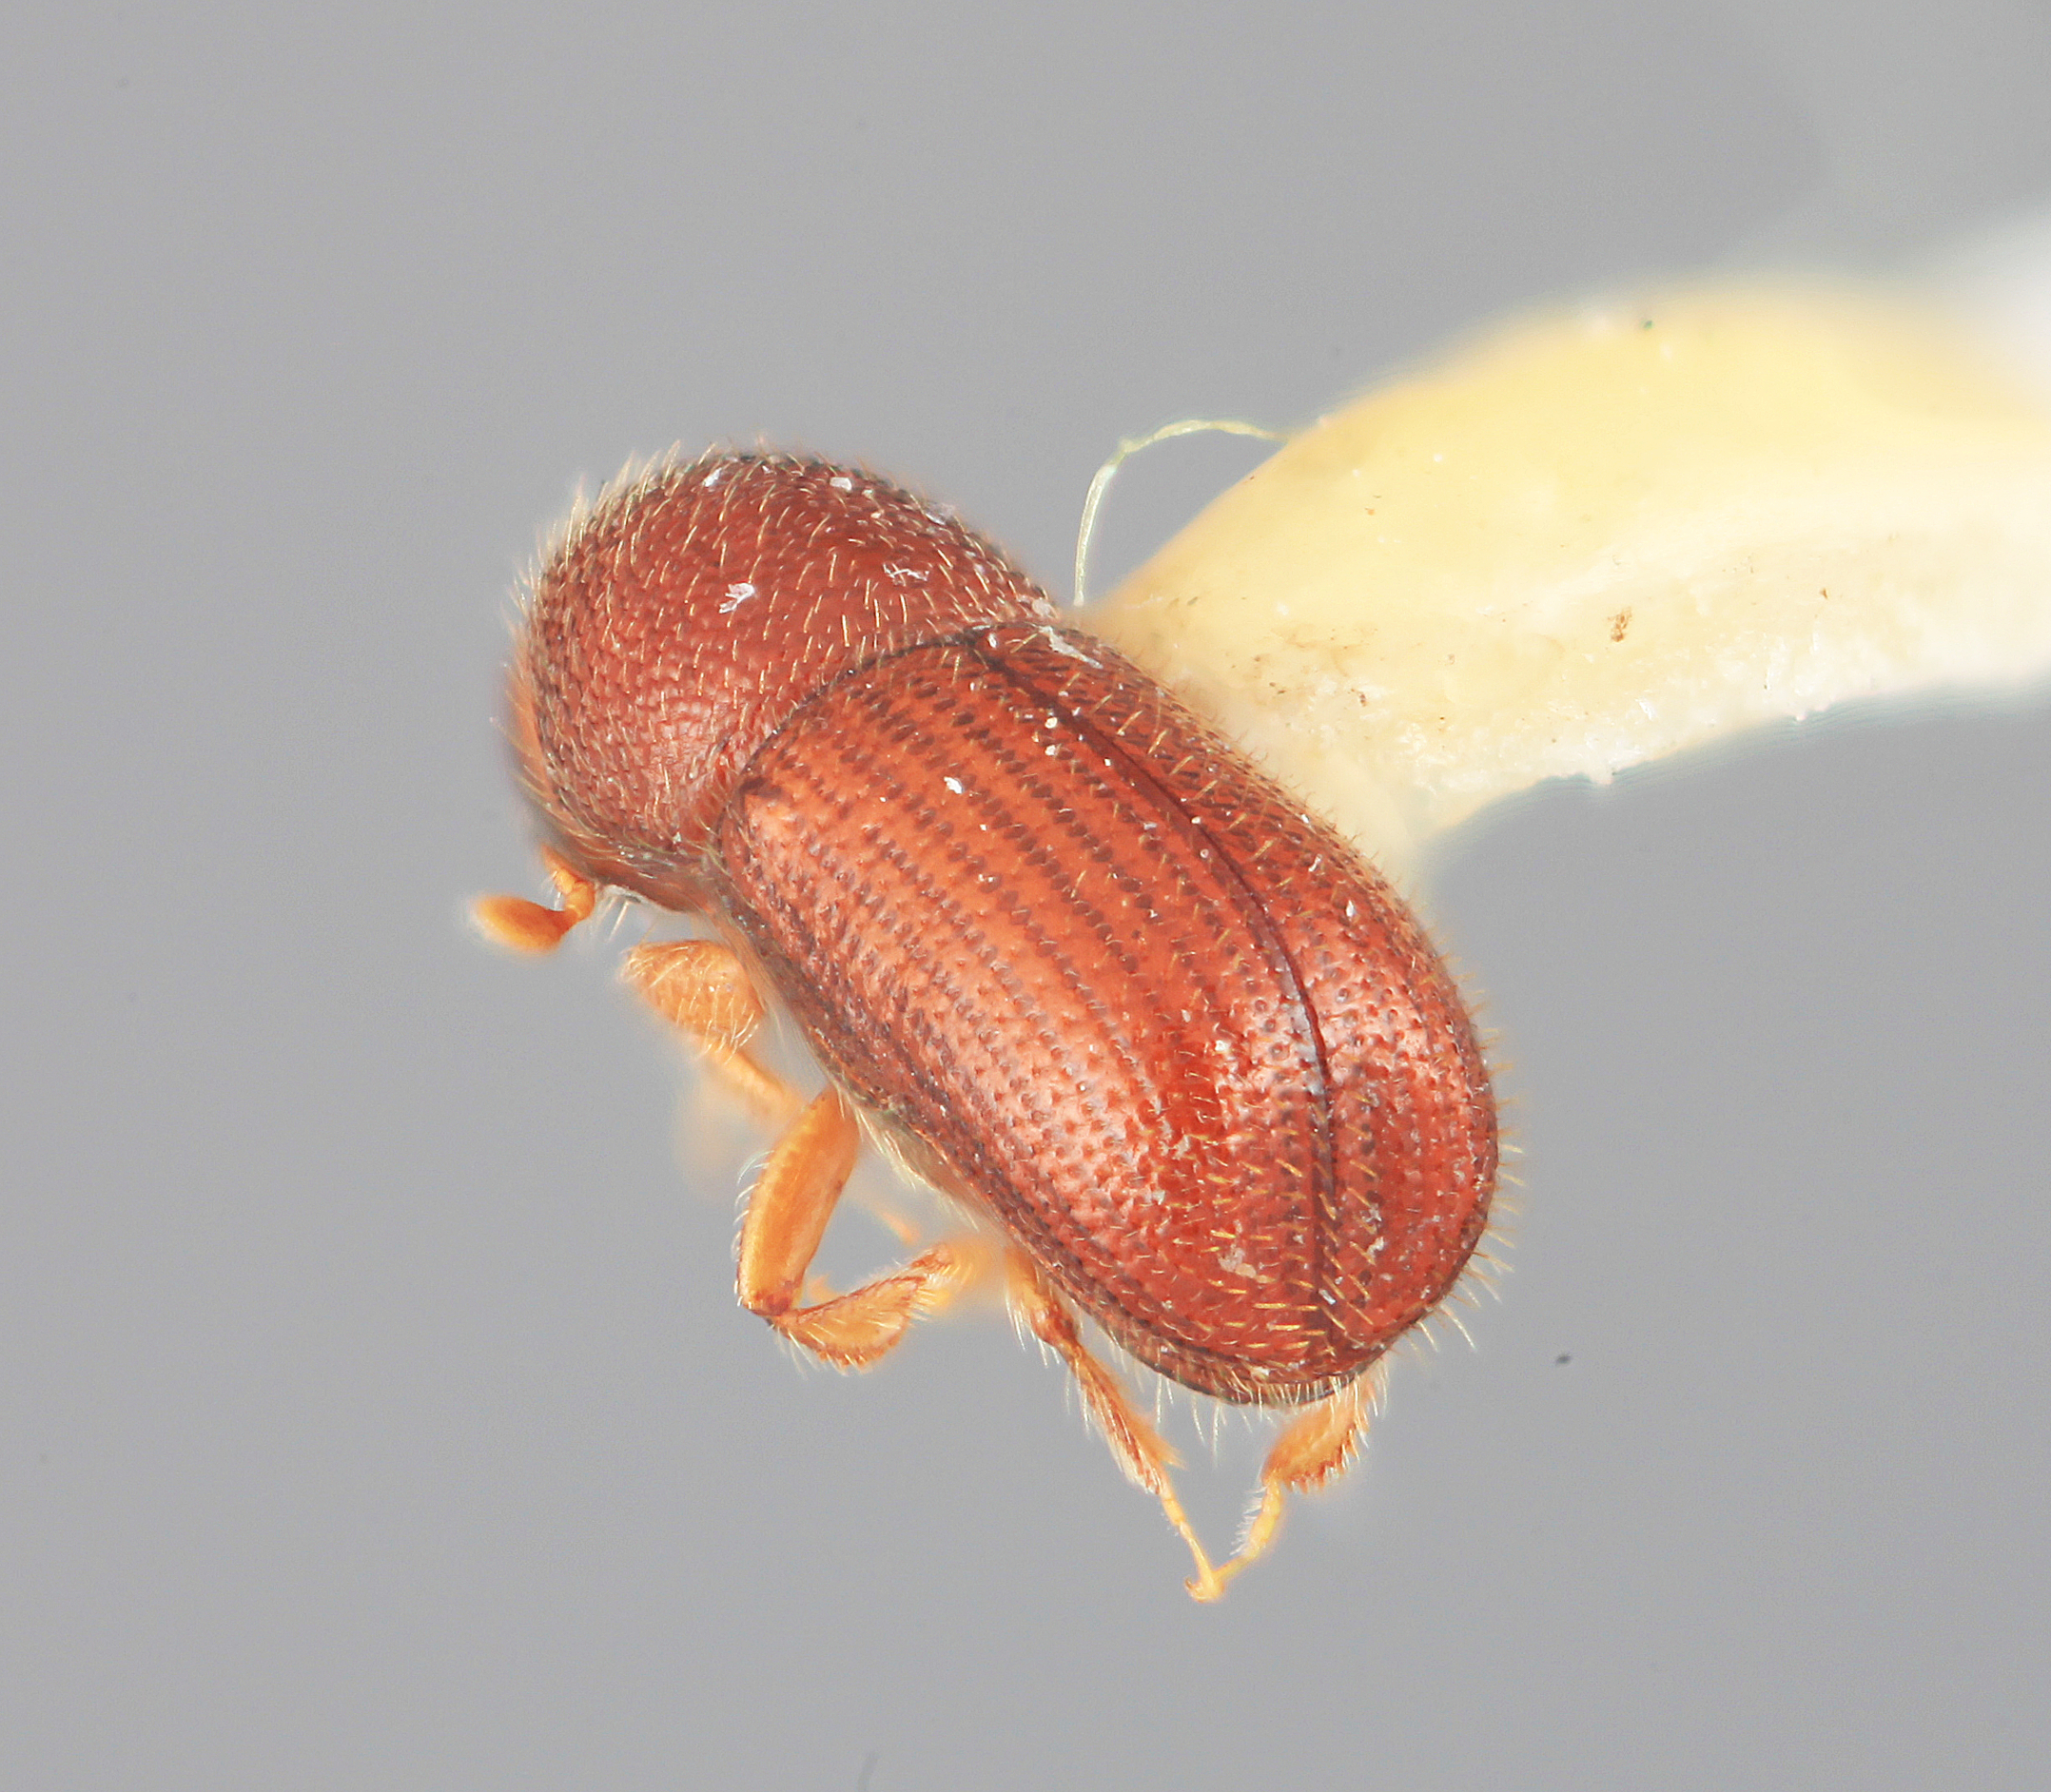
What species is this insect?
Dendrocranulus securus
